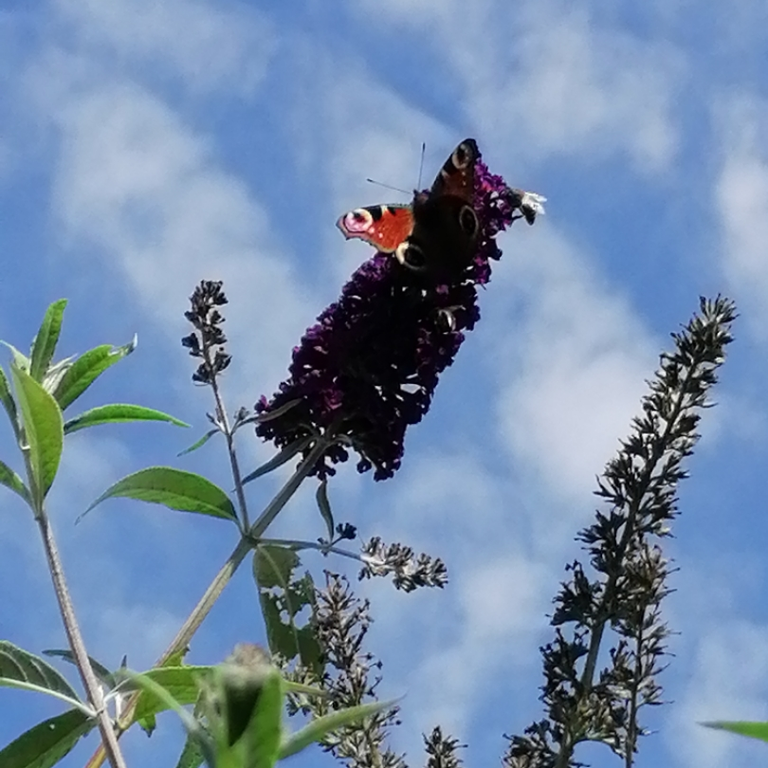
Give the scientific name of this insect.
Aglais io
